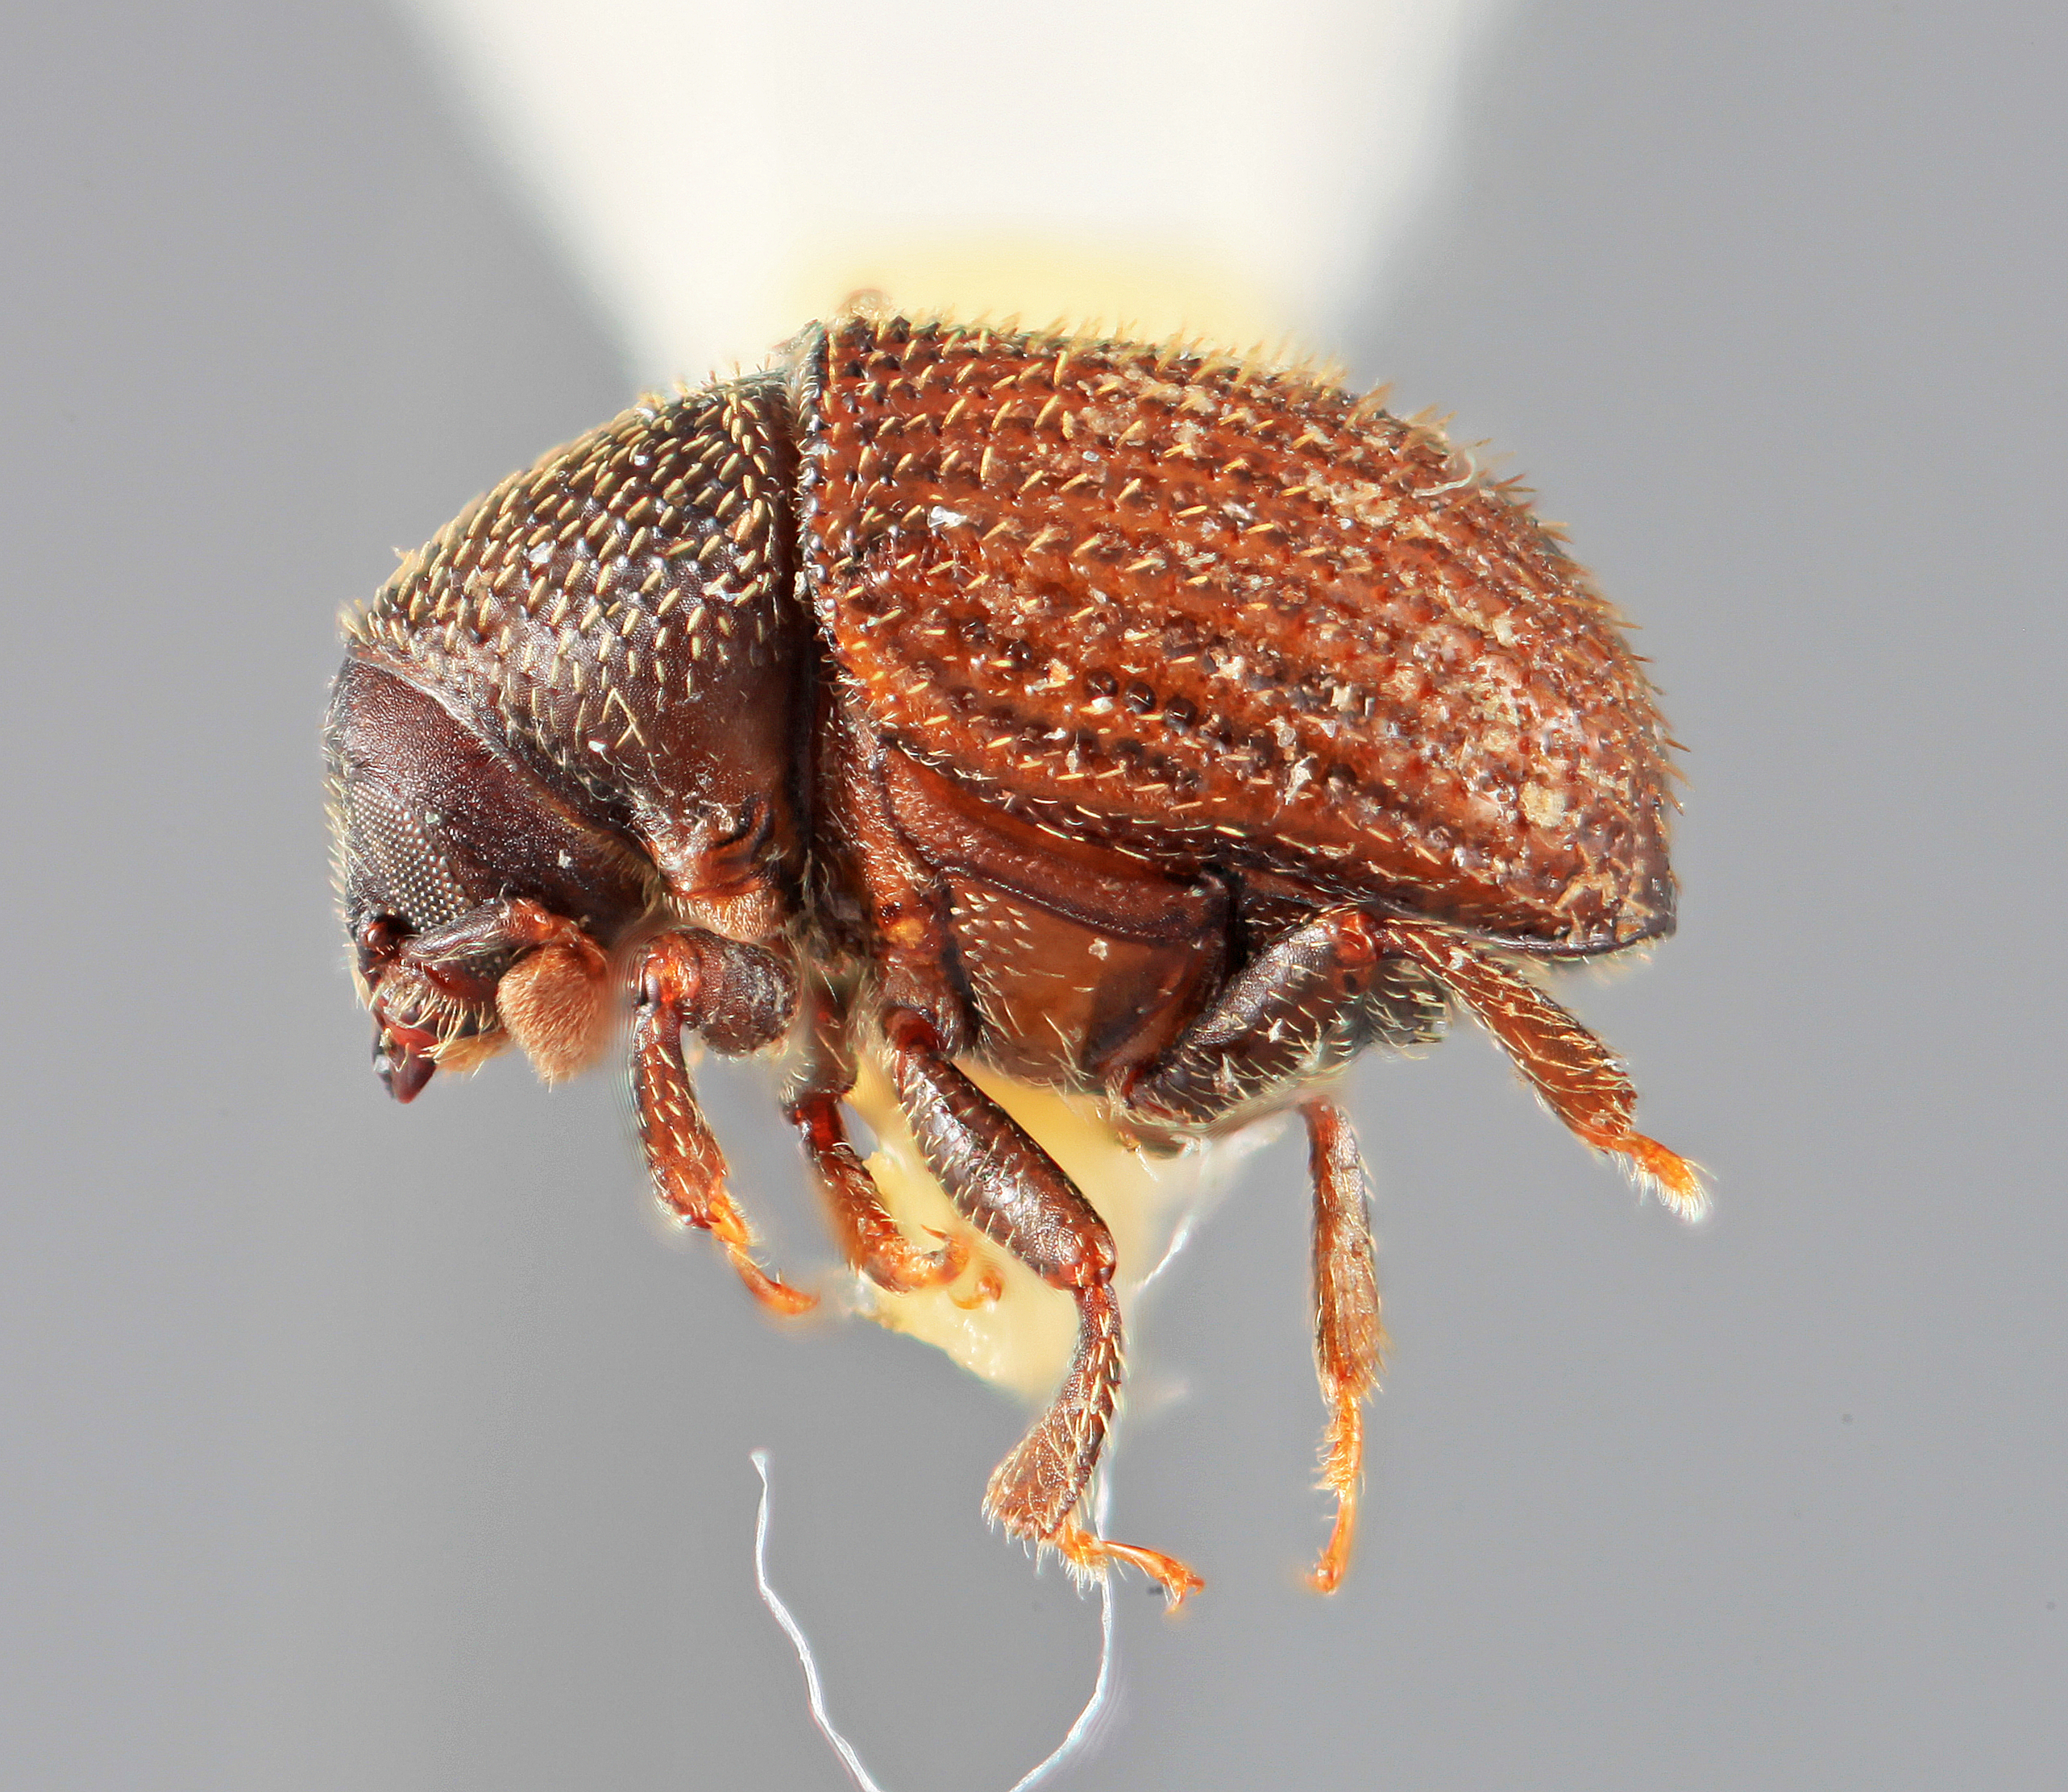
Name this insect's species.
Chramesus demissus
